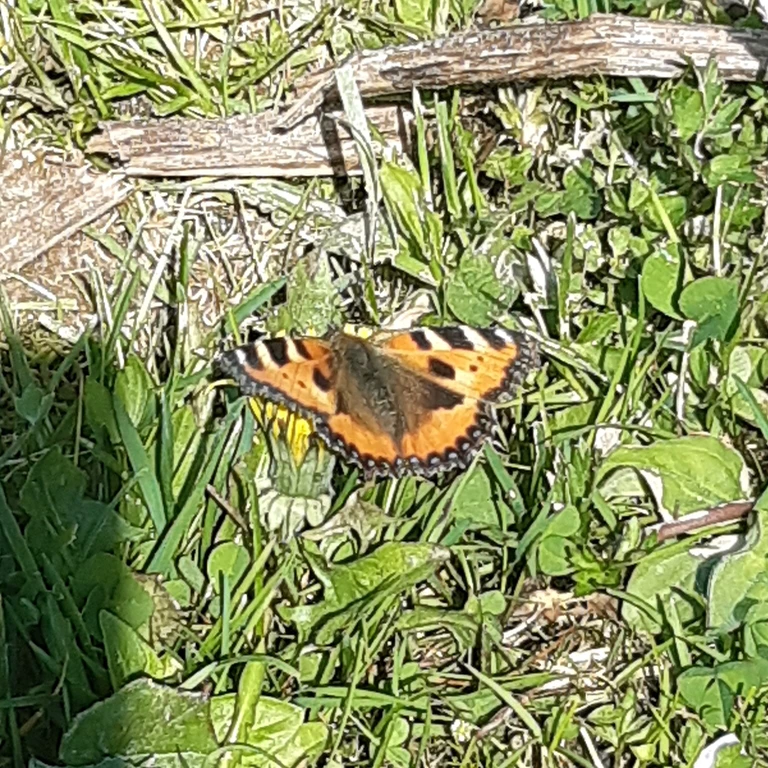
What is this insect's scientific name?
Aglais urticae
